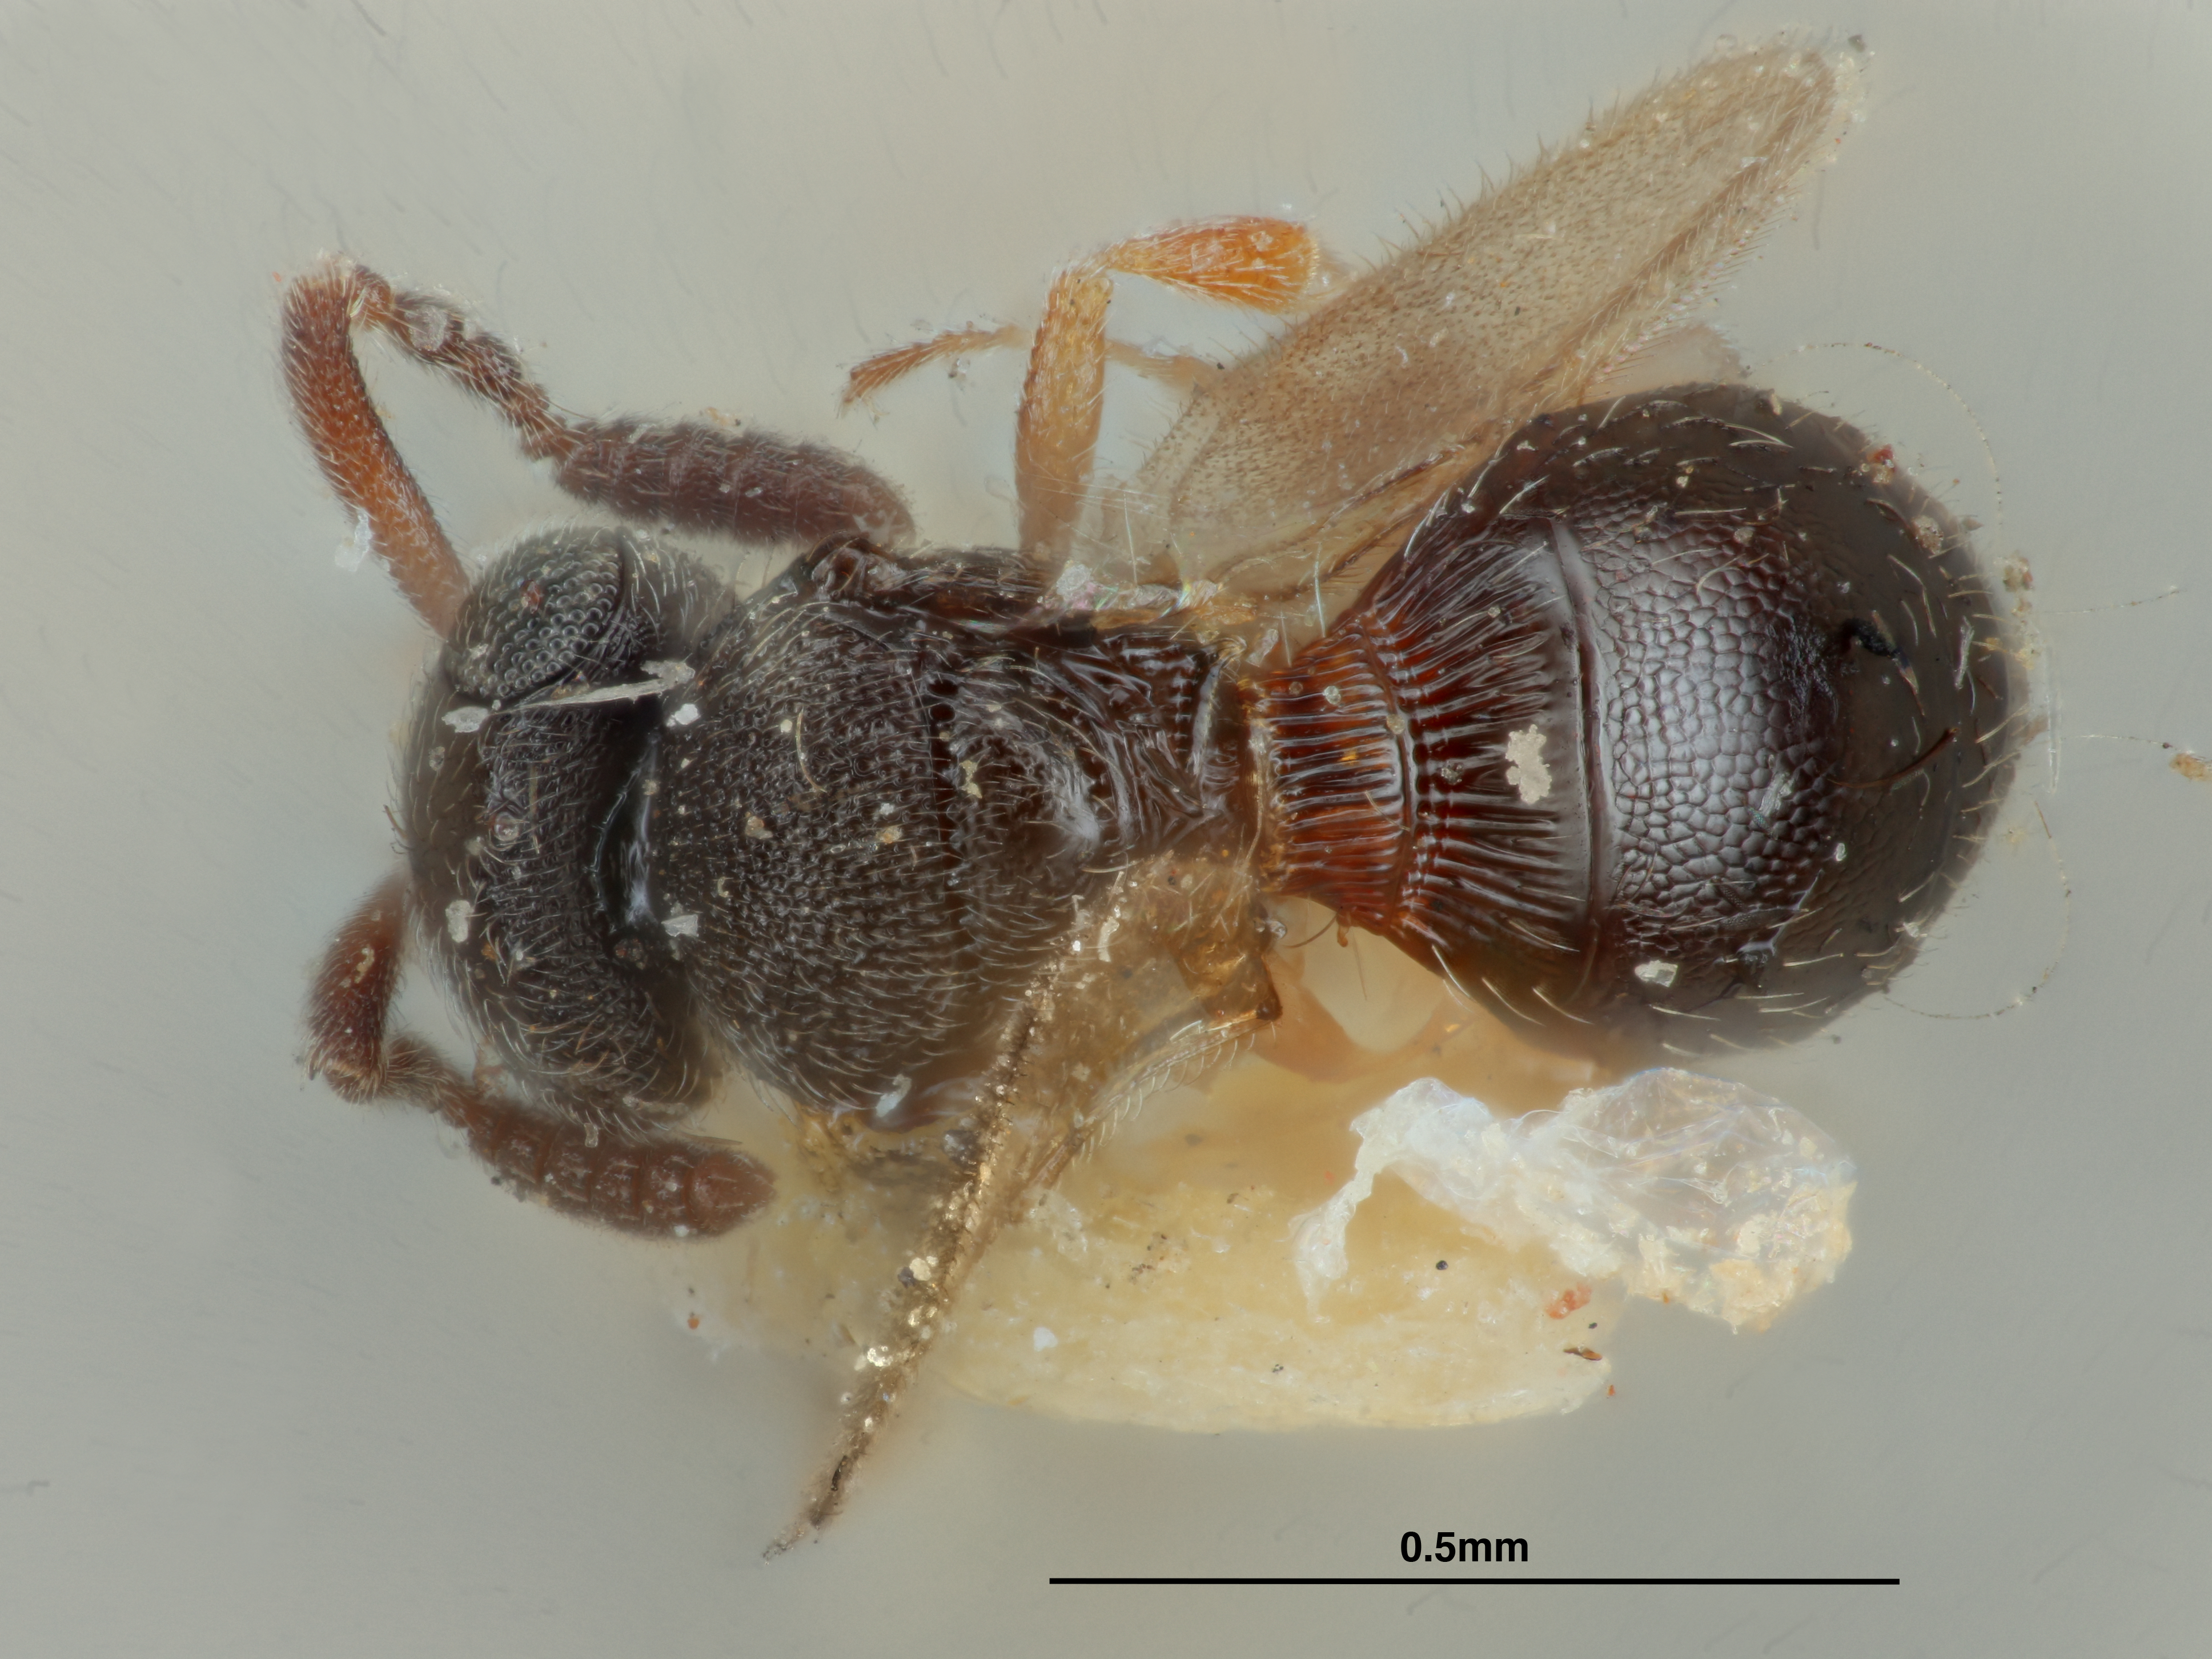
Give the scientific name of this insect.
Trimorus rufocinctus
